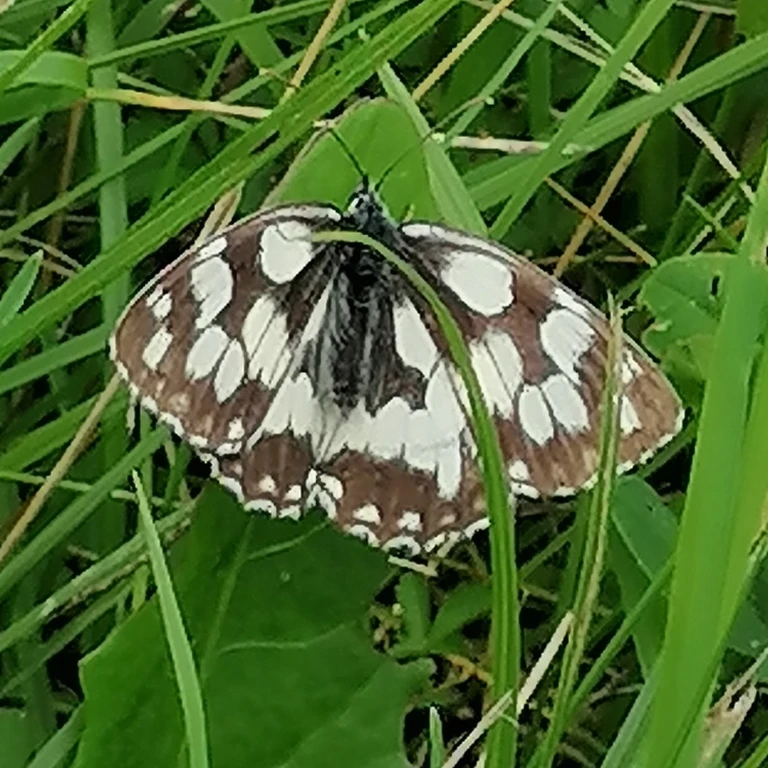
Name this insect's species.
Melanargia galathea
